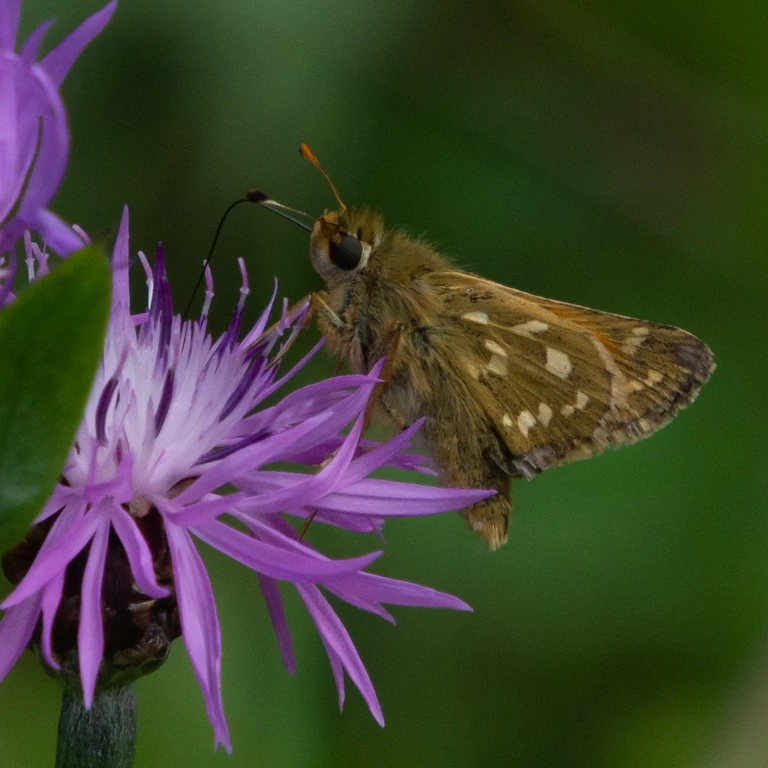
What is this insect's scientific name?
Hesperia comma
